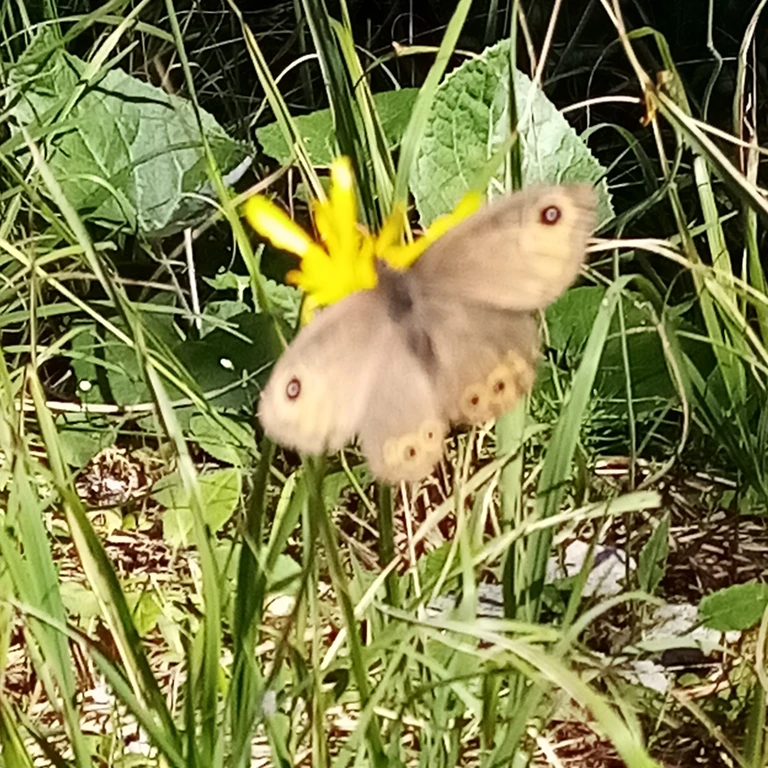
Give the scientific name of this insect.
Lasiommata maera (also Pararge maera)
